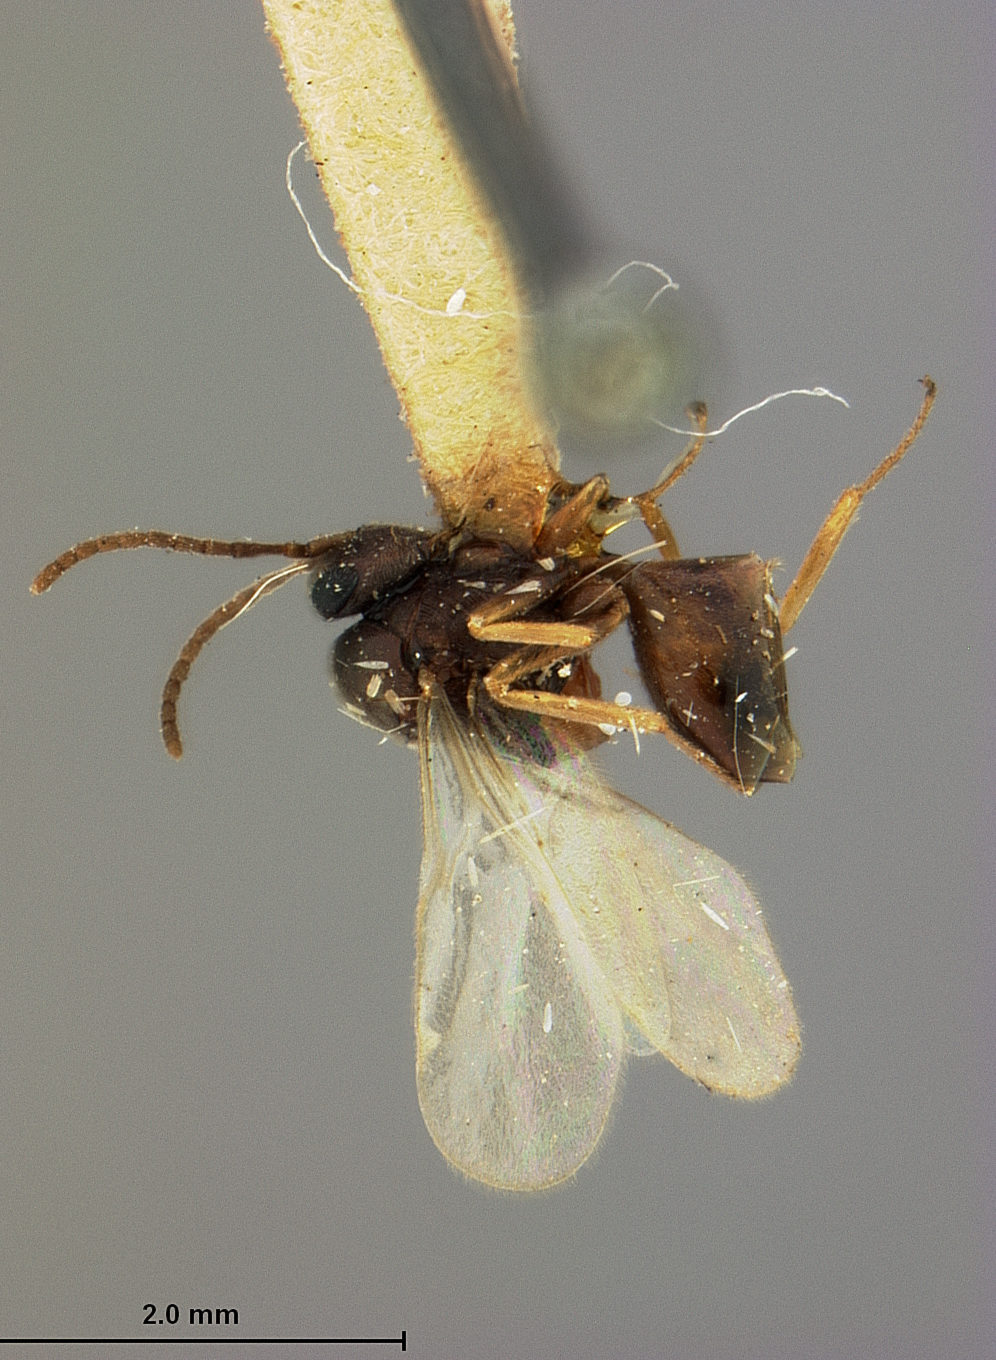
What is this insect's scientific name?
Stilbula montana
